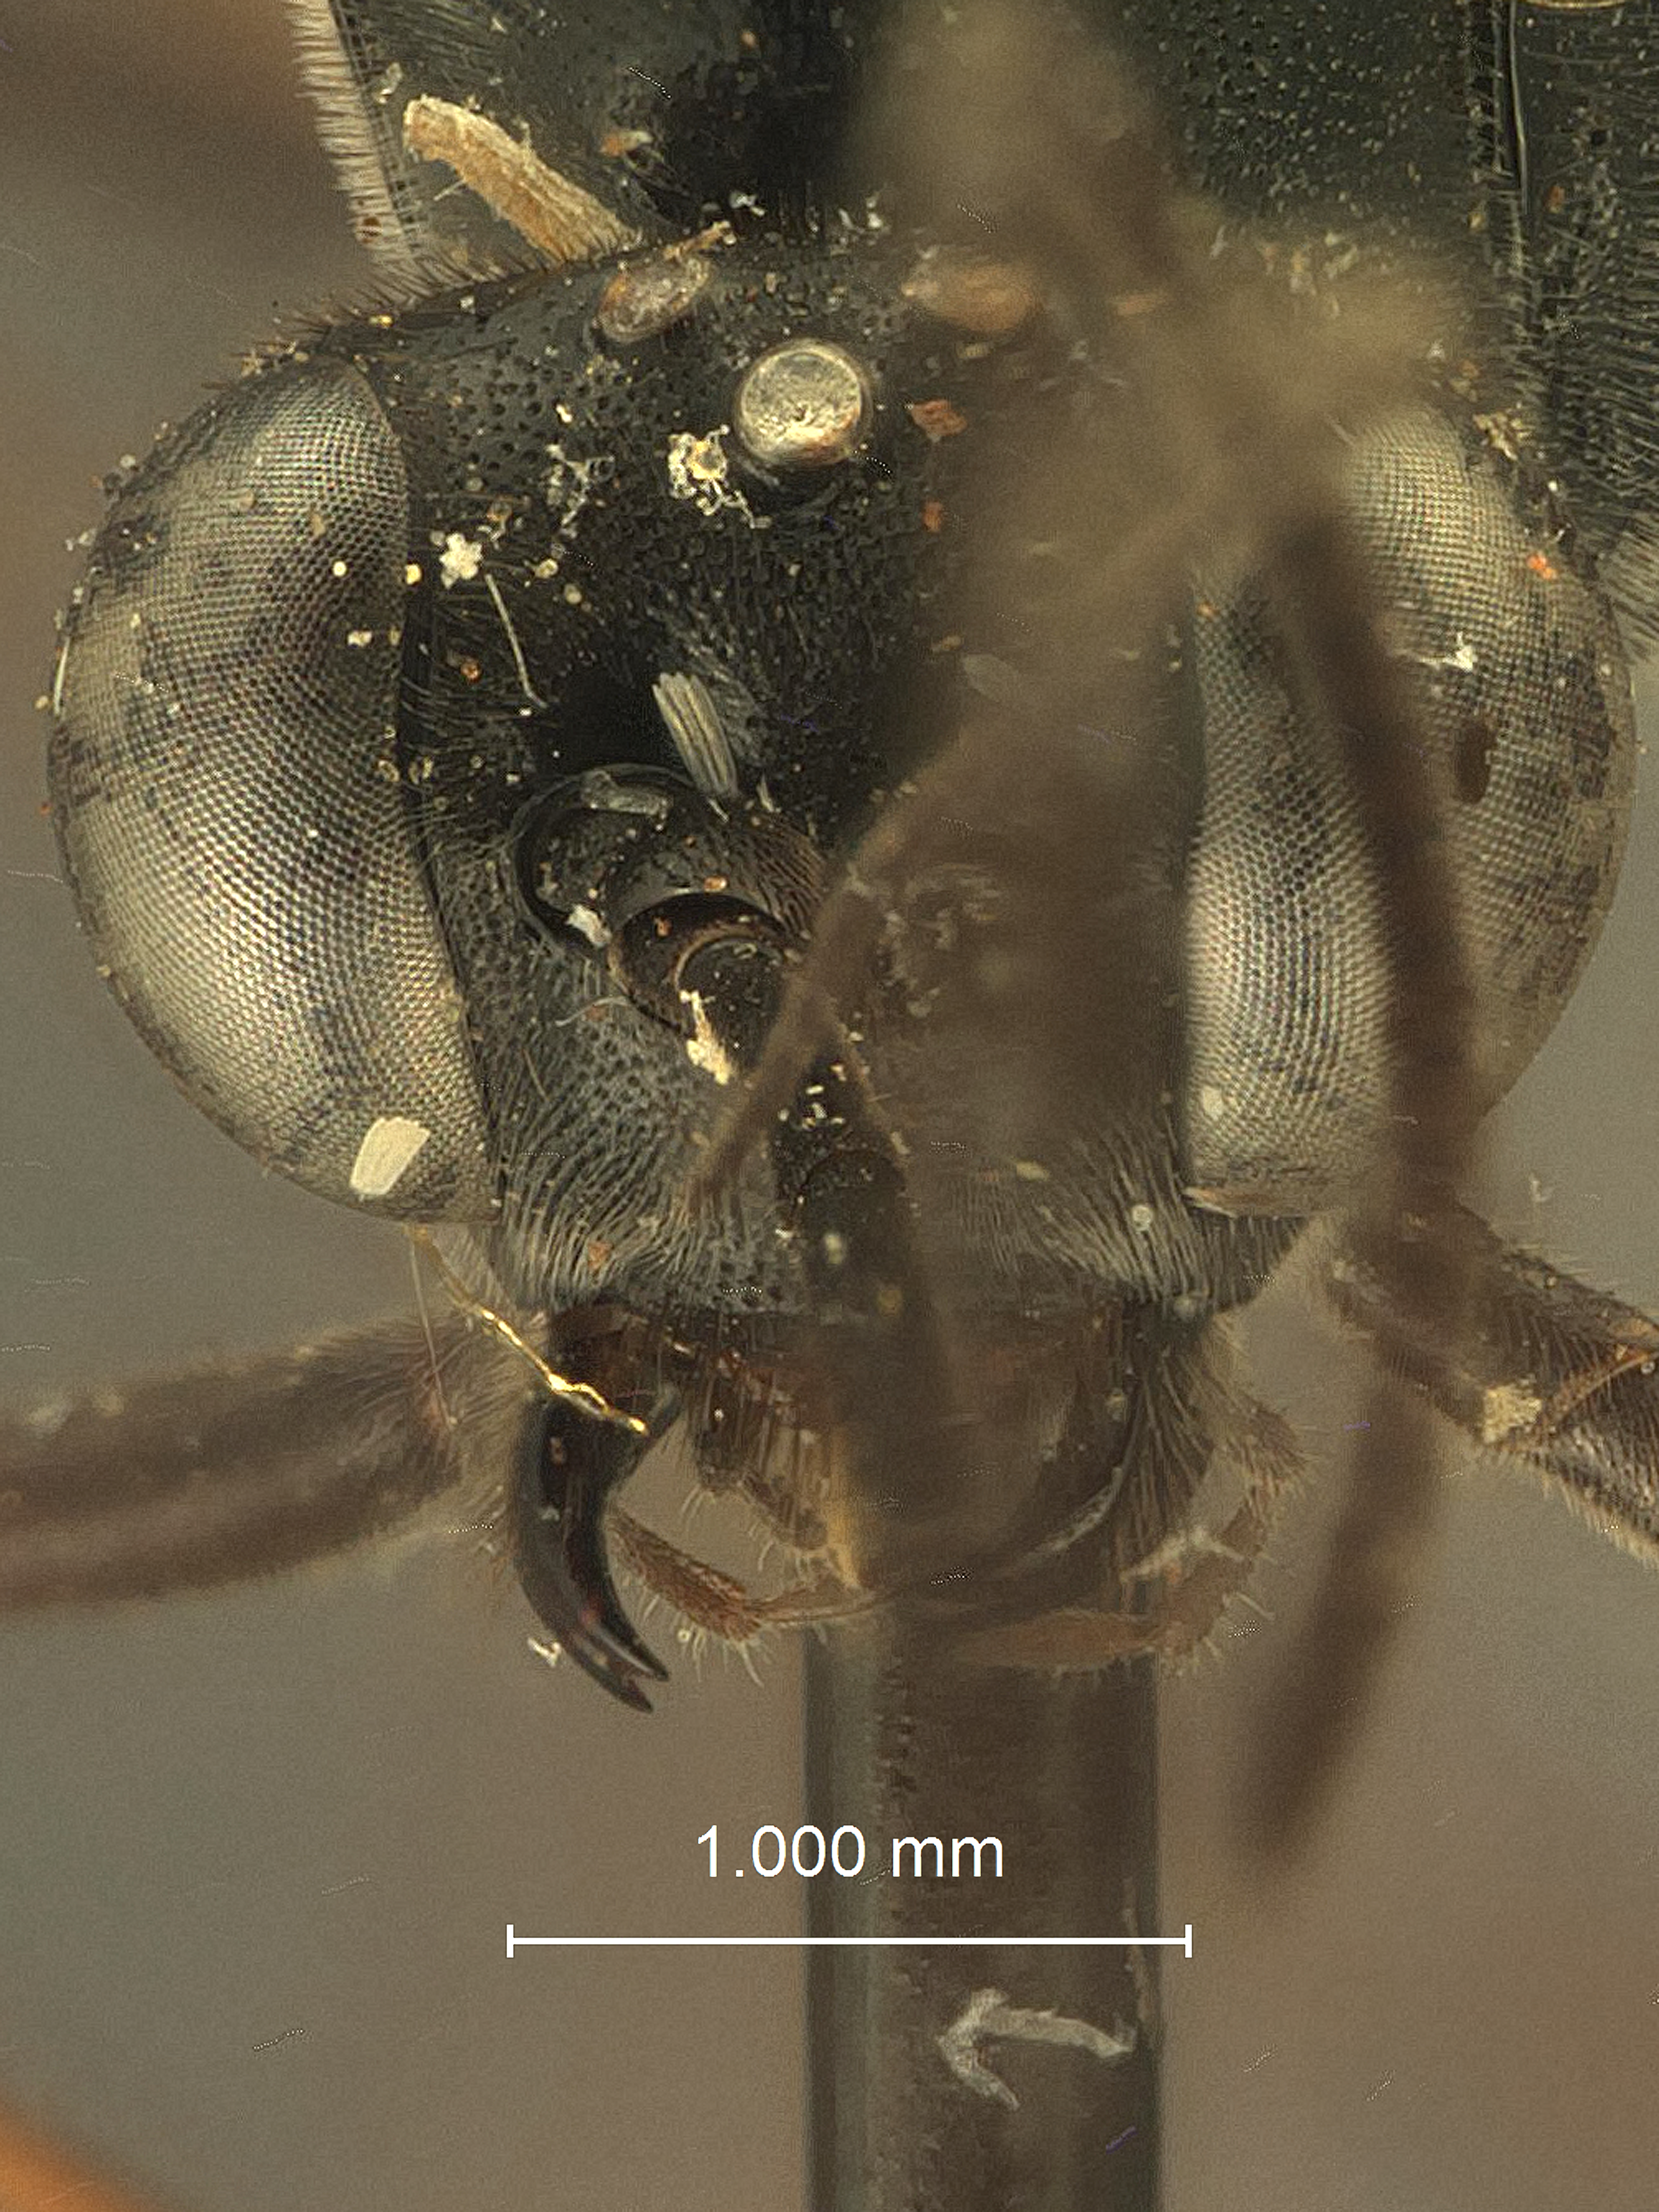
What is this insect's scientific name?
Exetastes nigribasis
